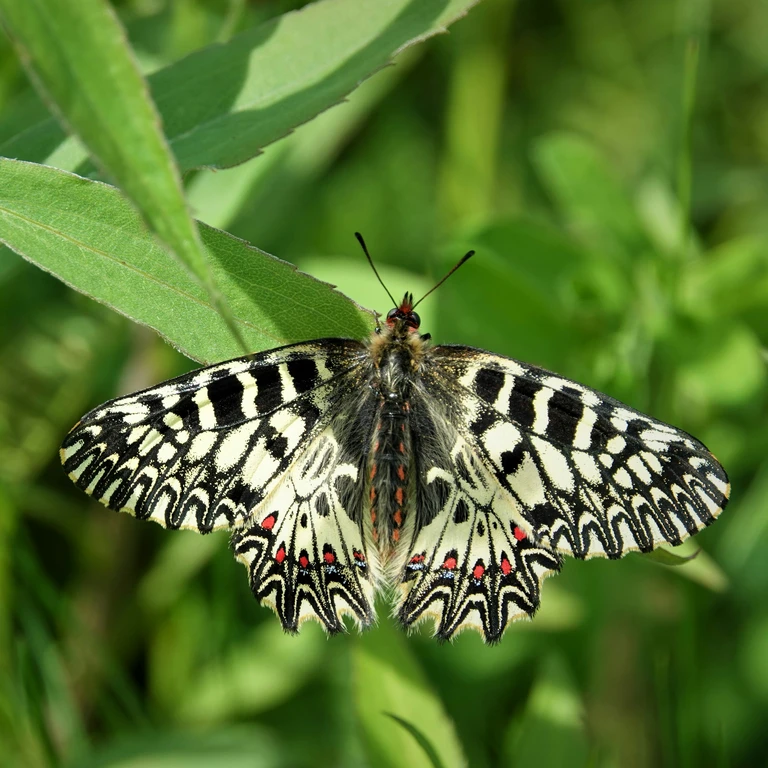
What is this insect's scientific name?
Zerynthia polyxena
